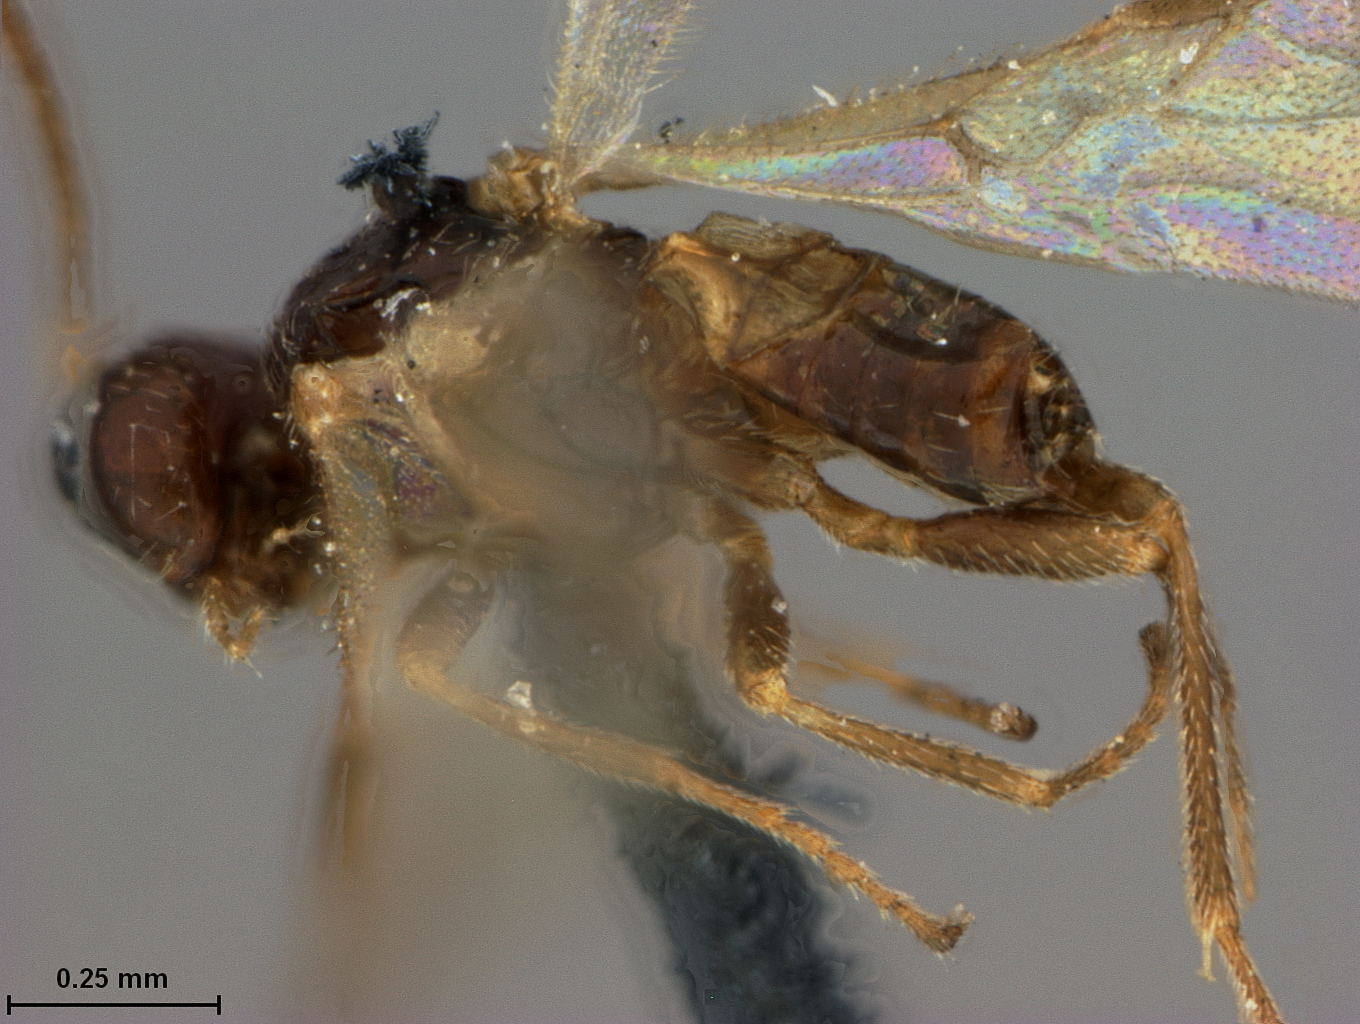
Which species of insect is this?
Mirax grapholithae
